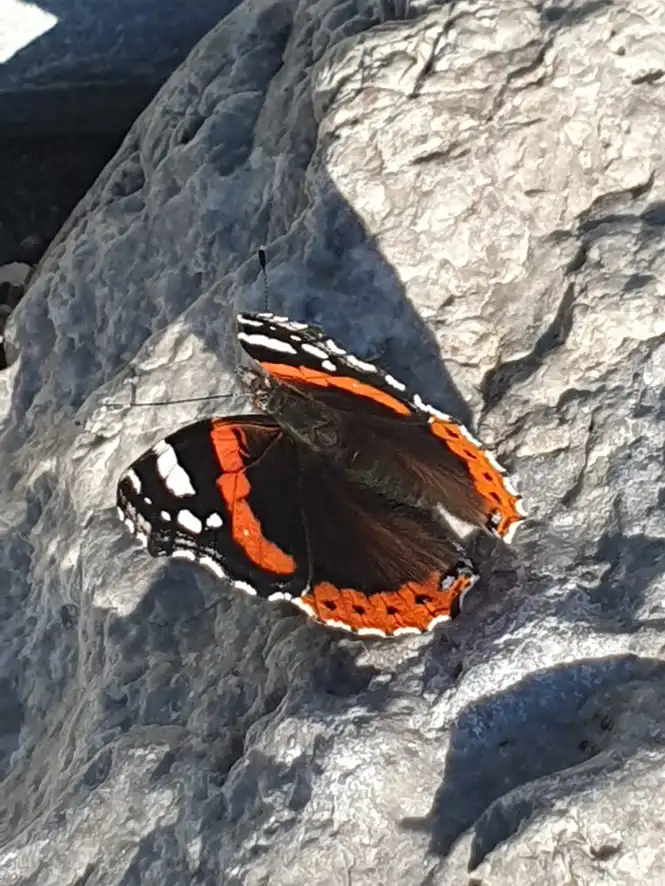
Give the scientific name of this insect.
Vanessa atalanta
